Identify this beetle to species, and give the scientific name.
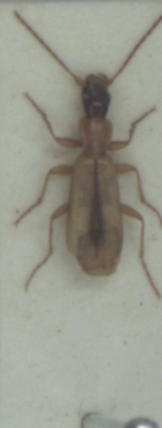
Paradromius longiceps
